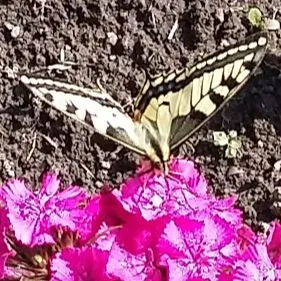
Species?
Papilio machaon
